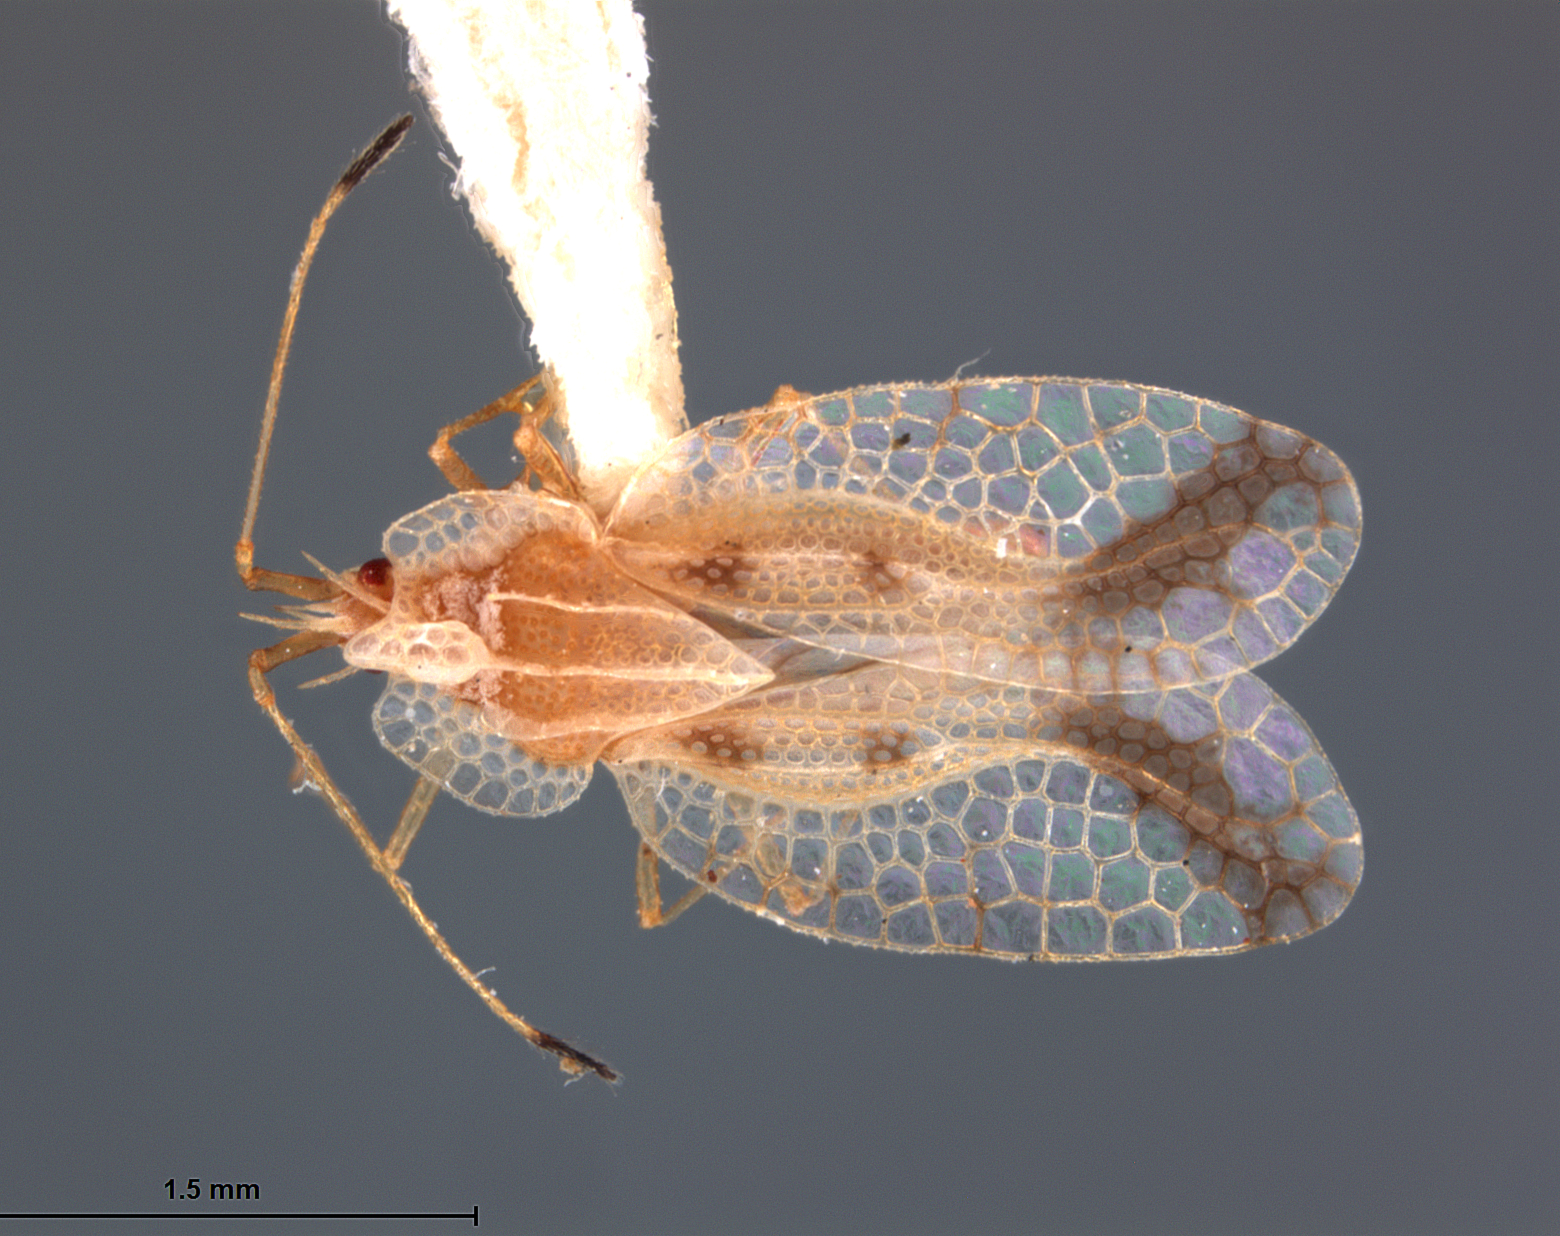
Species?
Gargaphia seorsa
